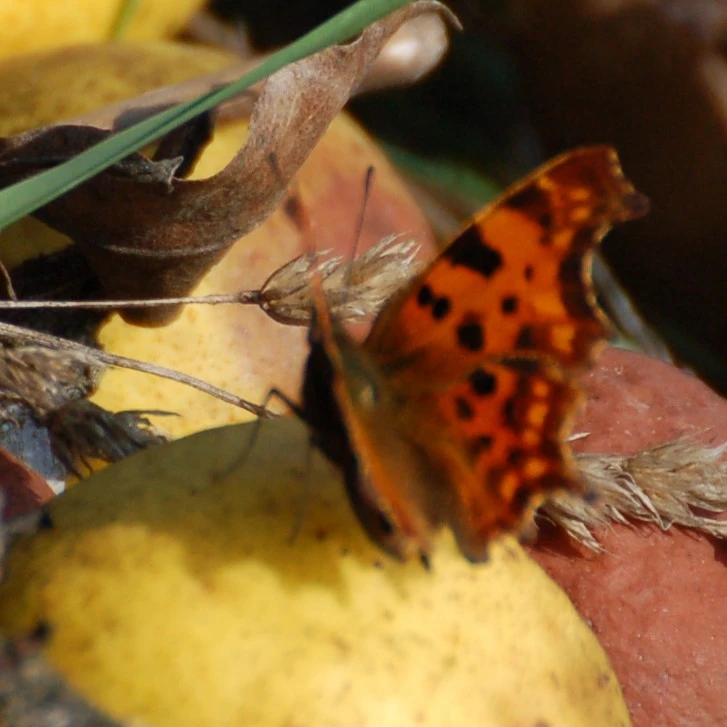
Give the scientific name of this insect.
Polygonia c-album
